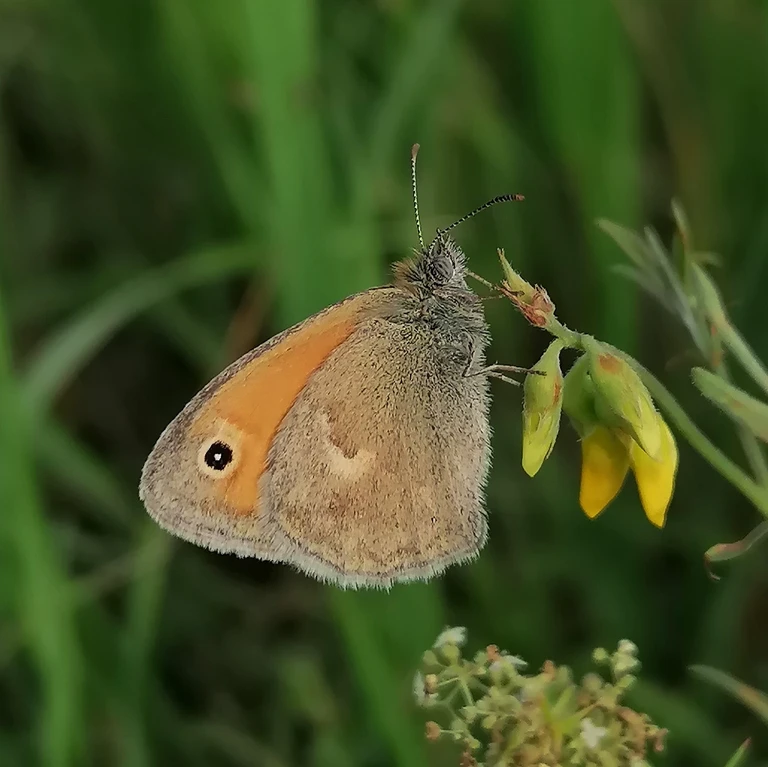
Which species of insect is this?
Coenonympha pamphilus
